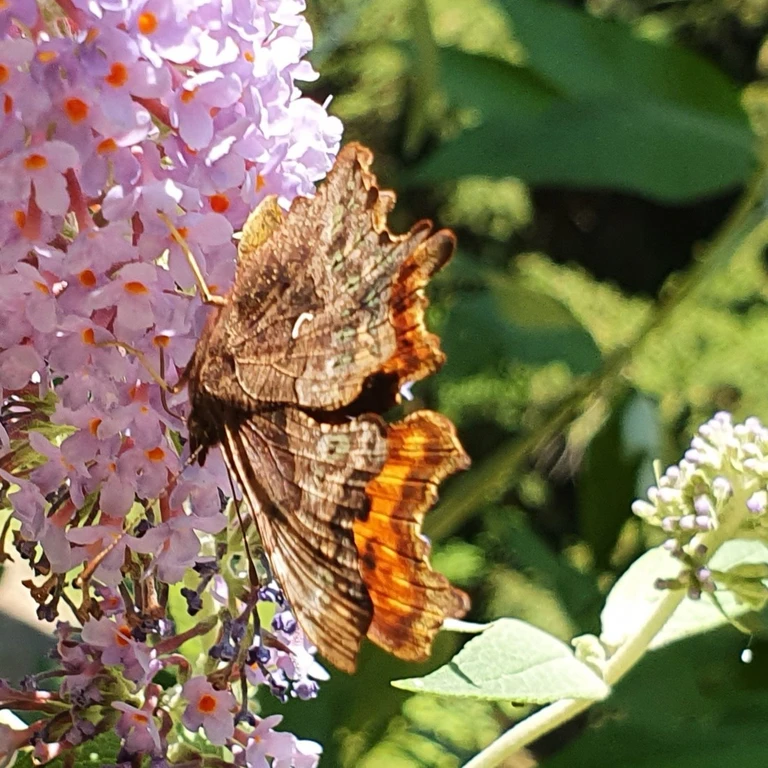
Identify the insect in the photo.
Polygonia c-album
